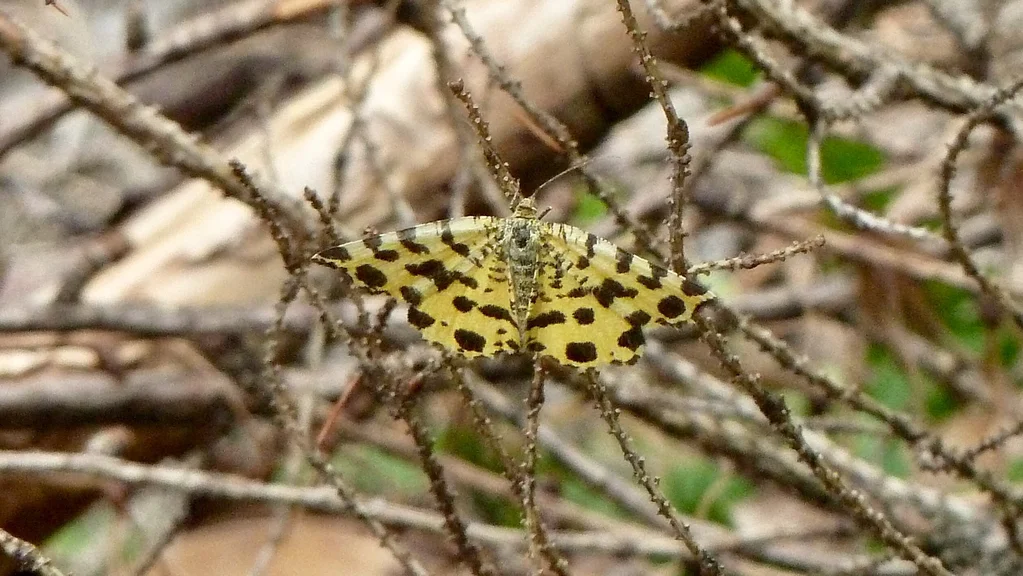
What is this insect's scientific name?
Pseudopanthera macularia
